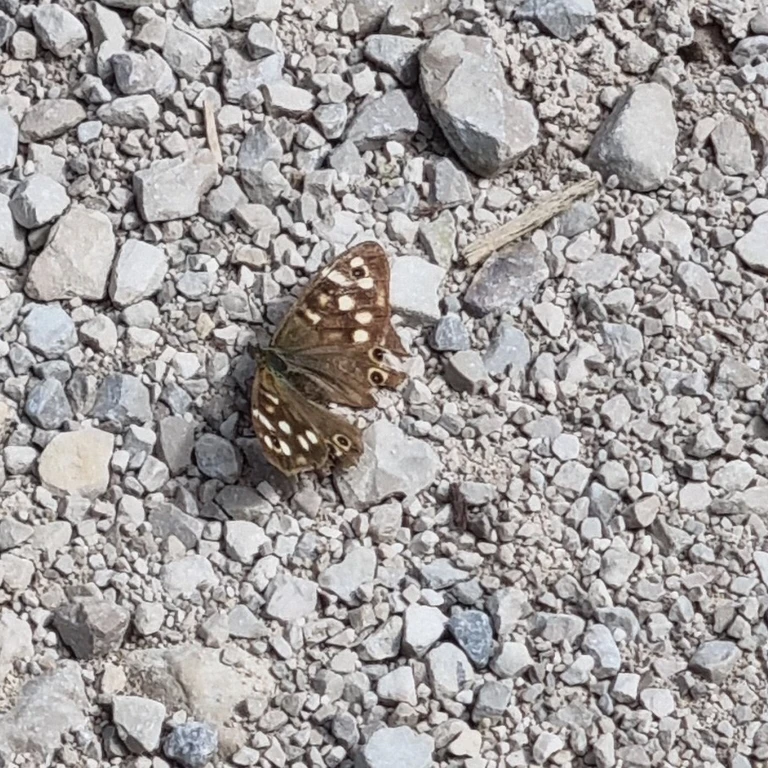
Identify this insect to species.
Pararge aegeria
